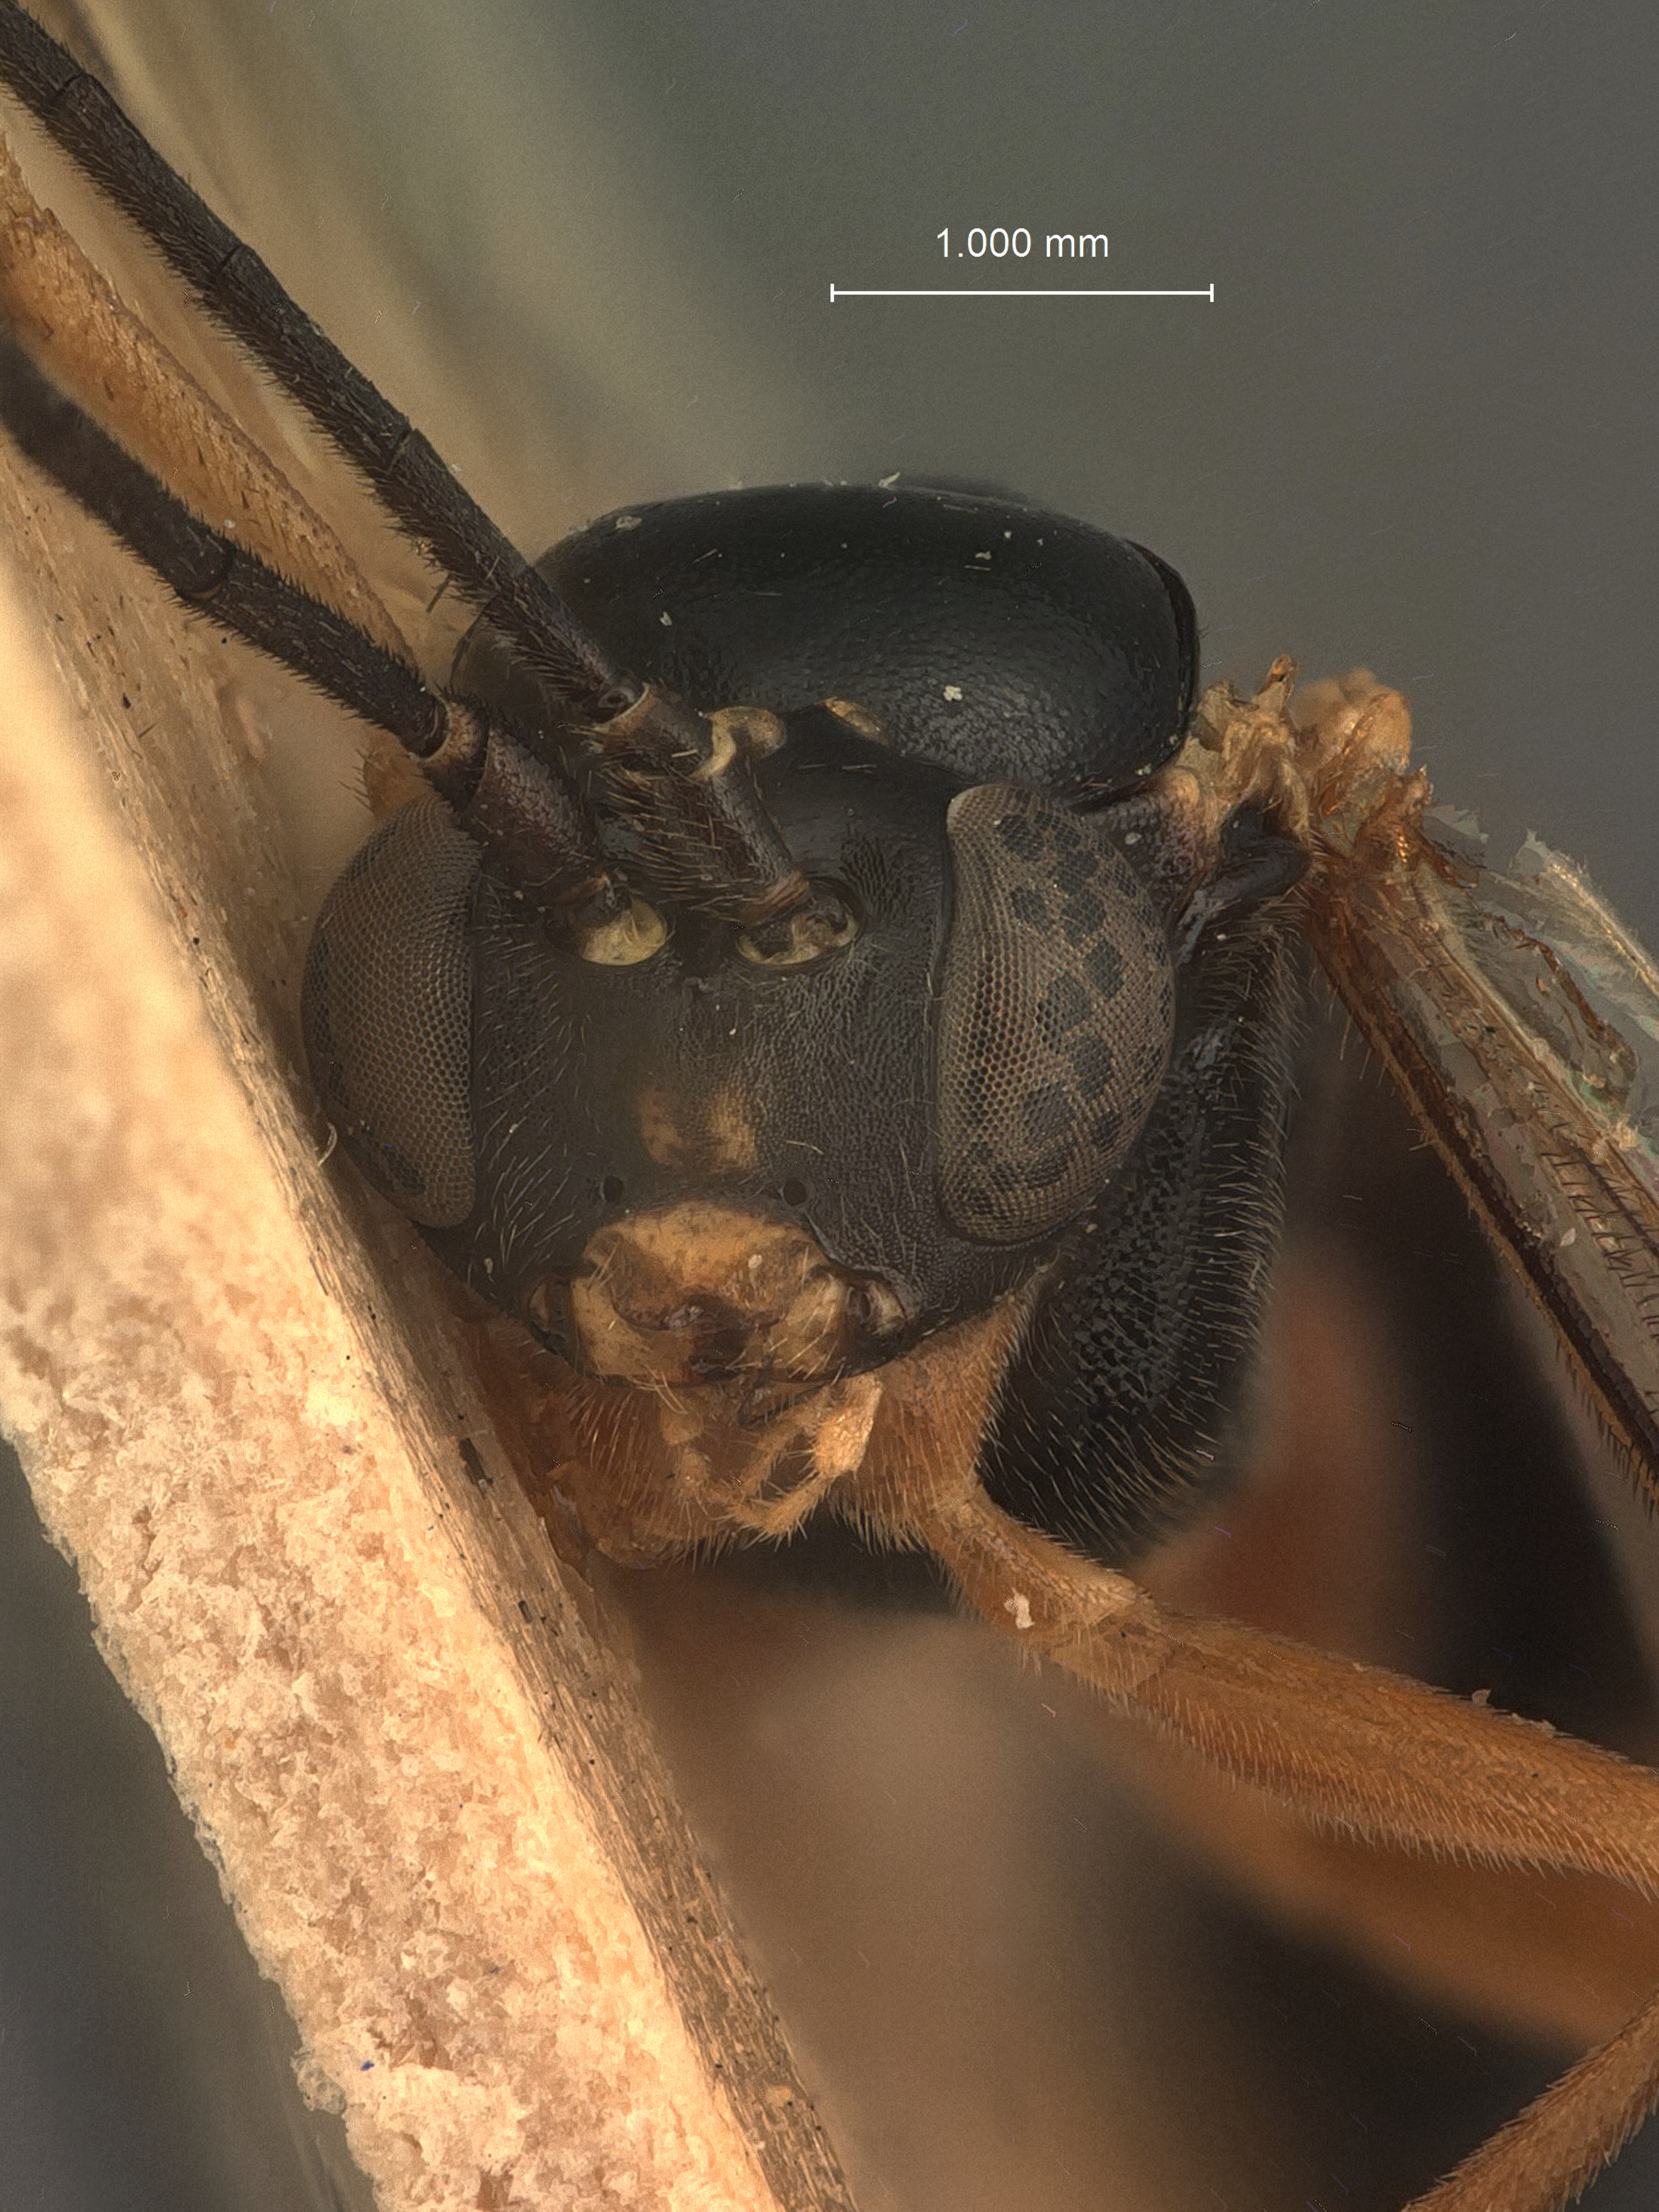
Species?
Homocidus simulans
